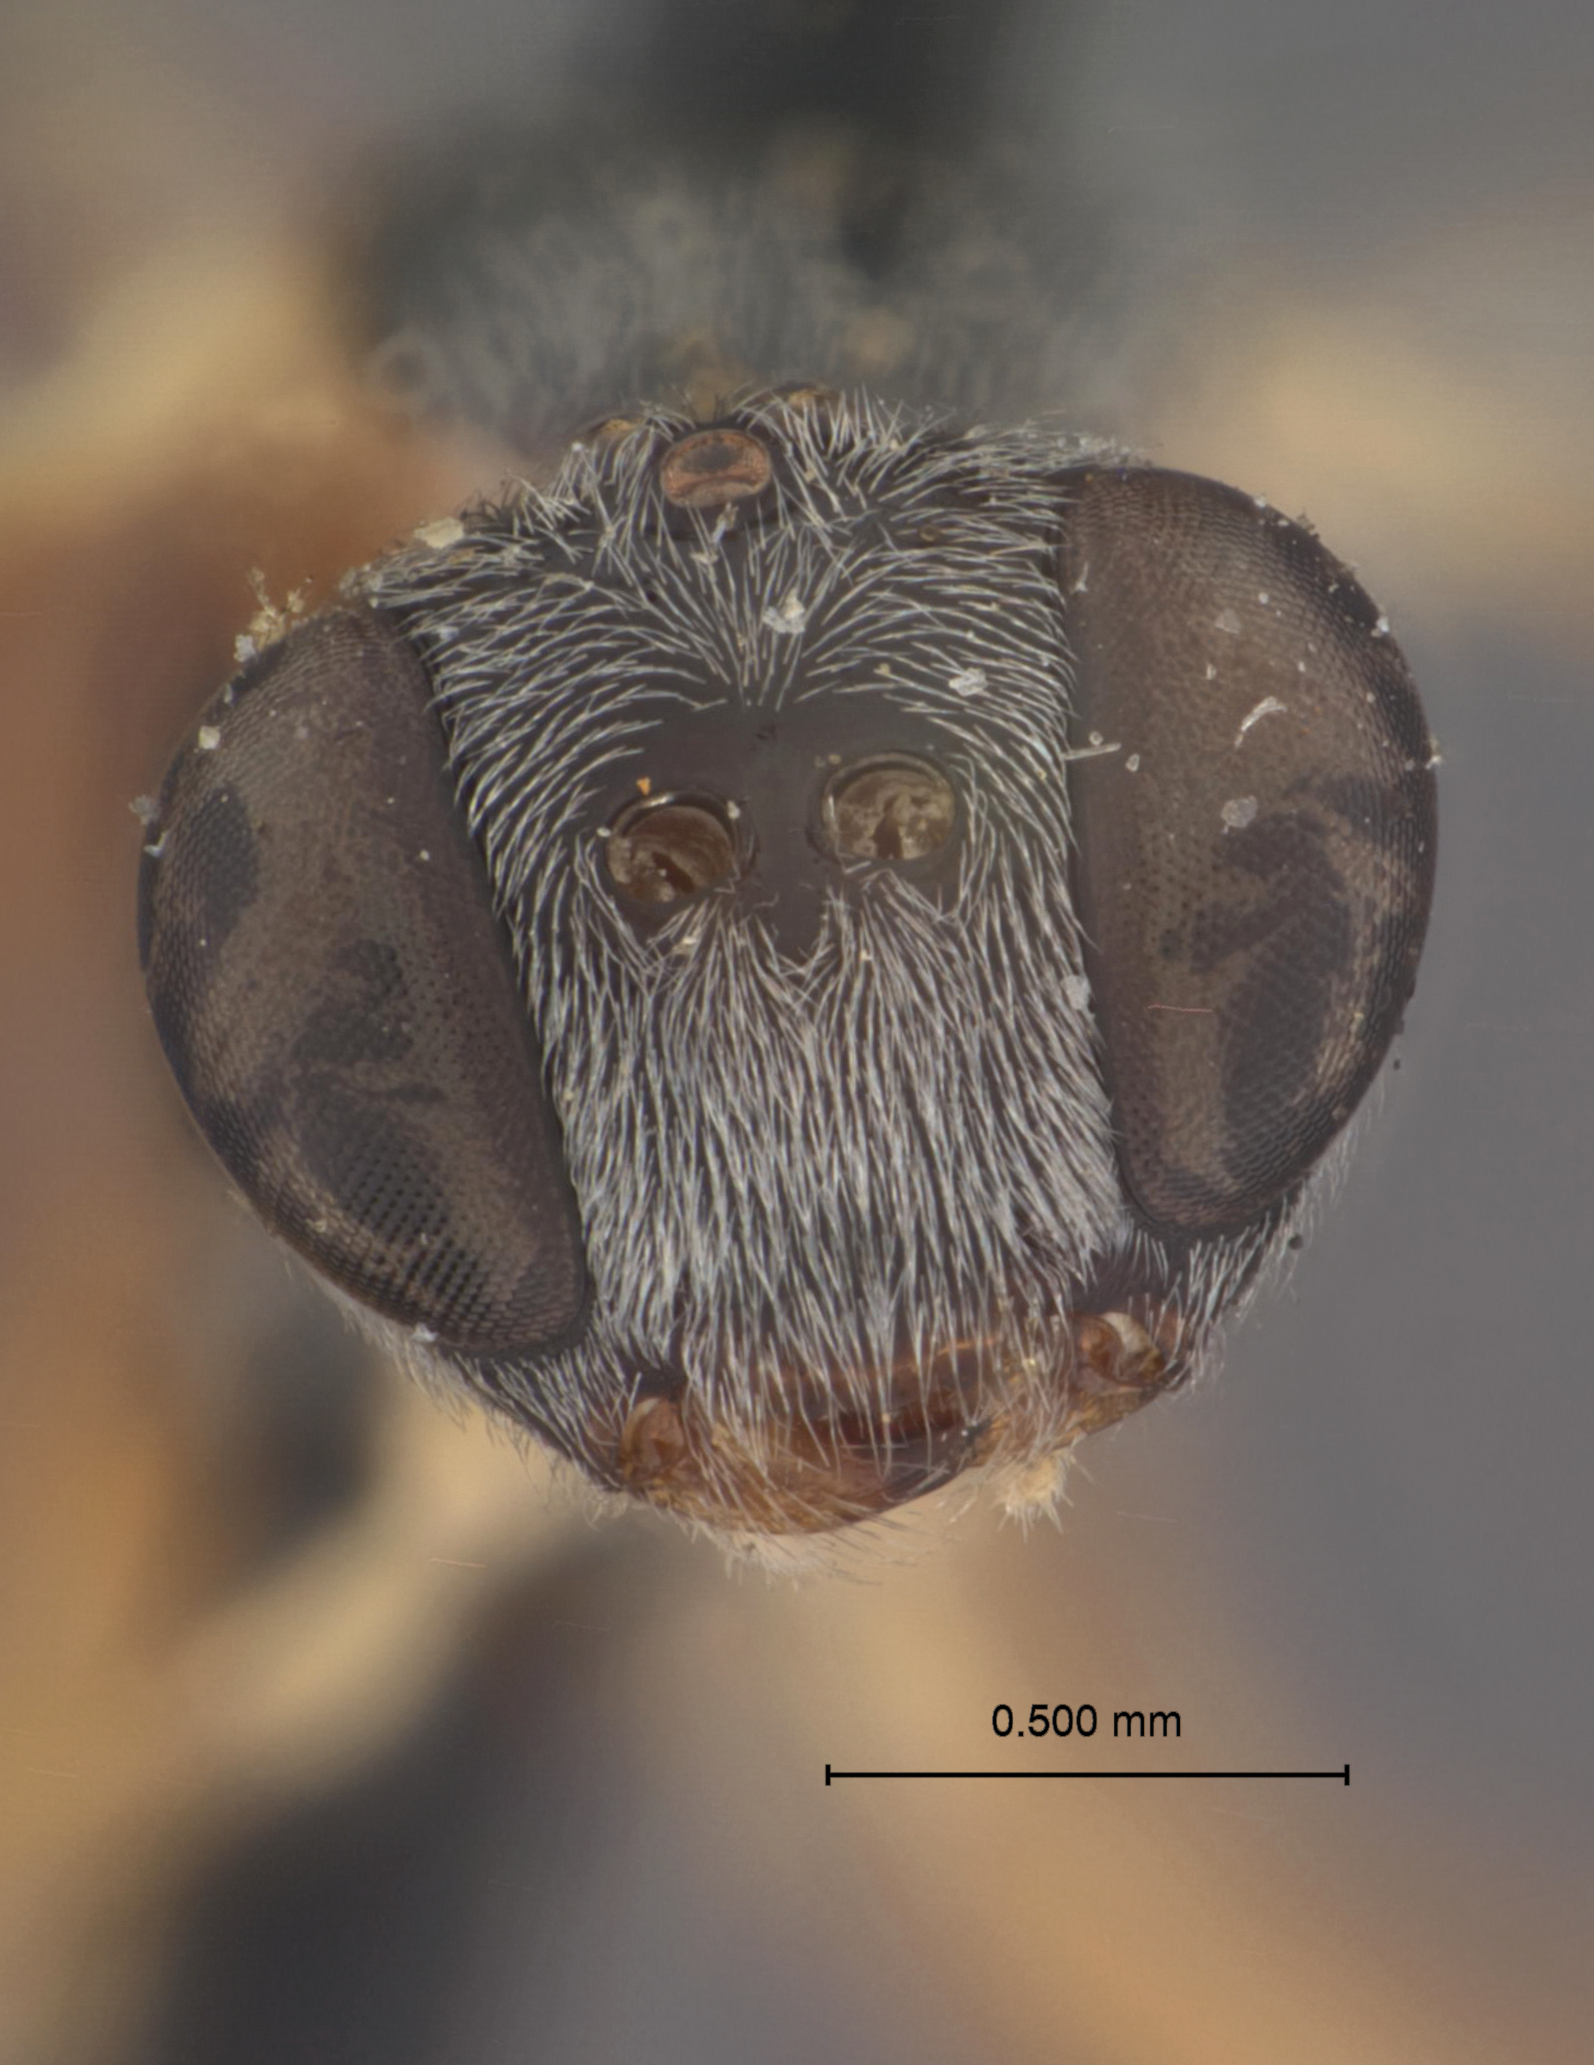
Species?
Bathythrix meteori
